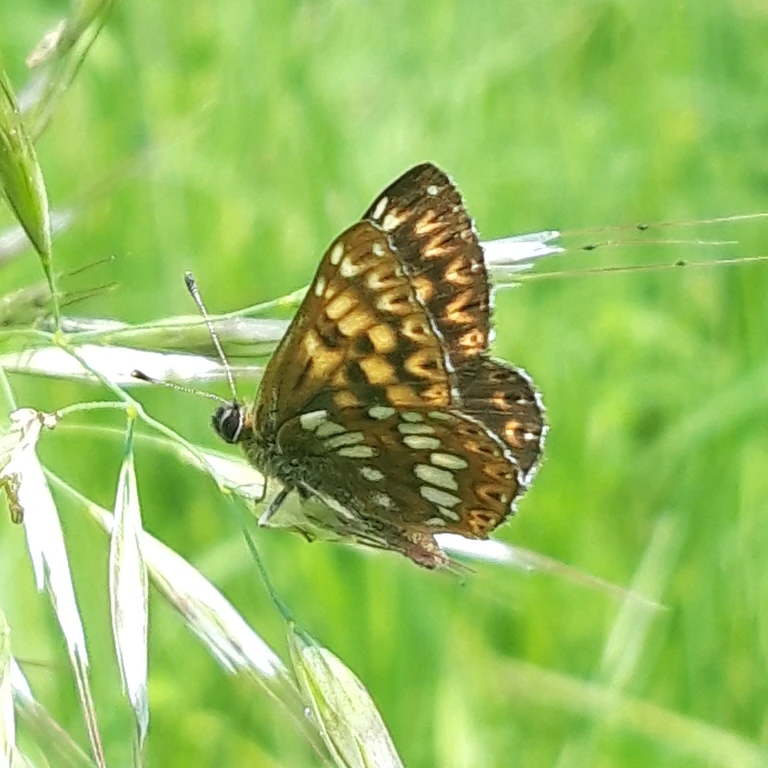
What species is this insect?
Hamearis lucina
